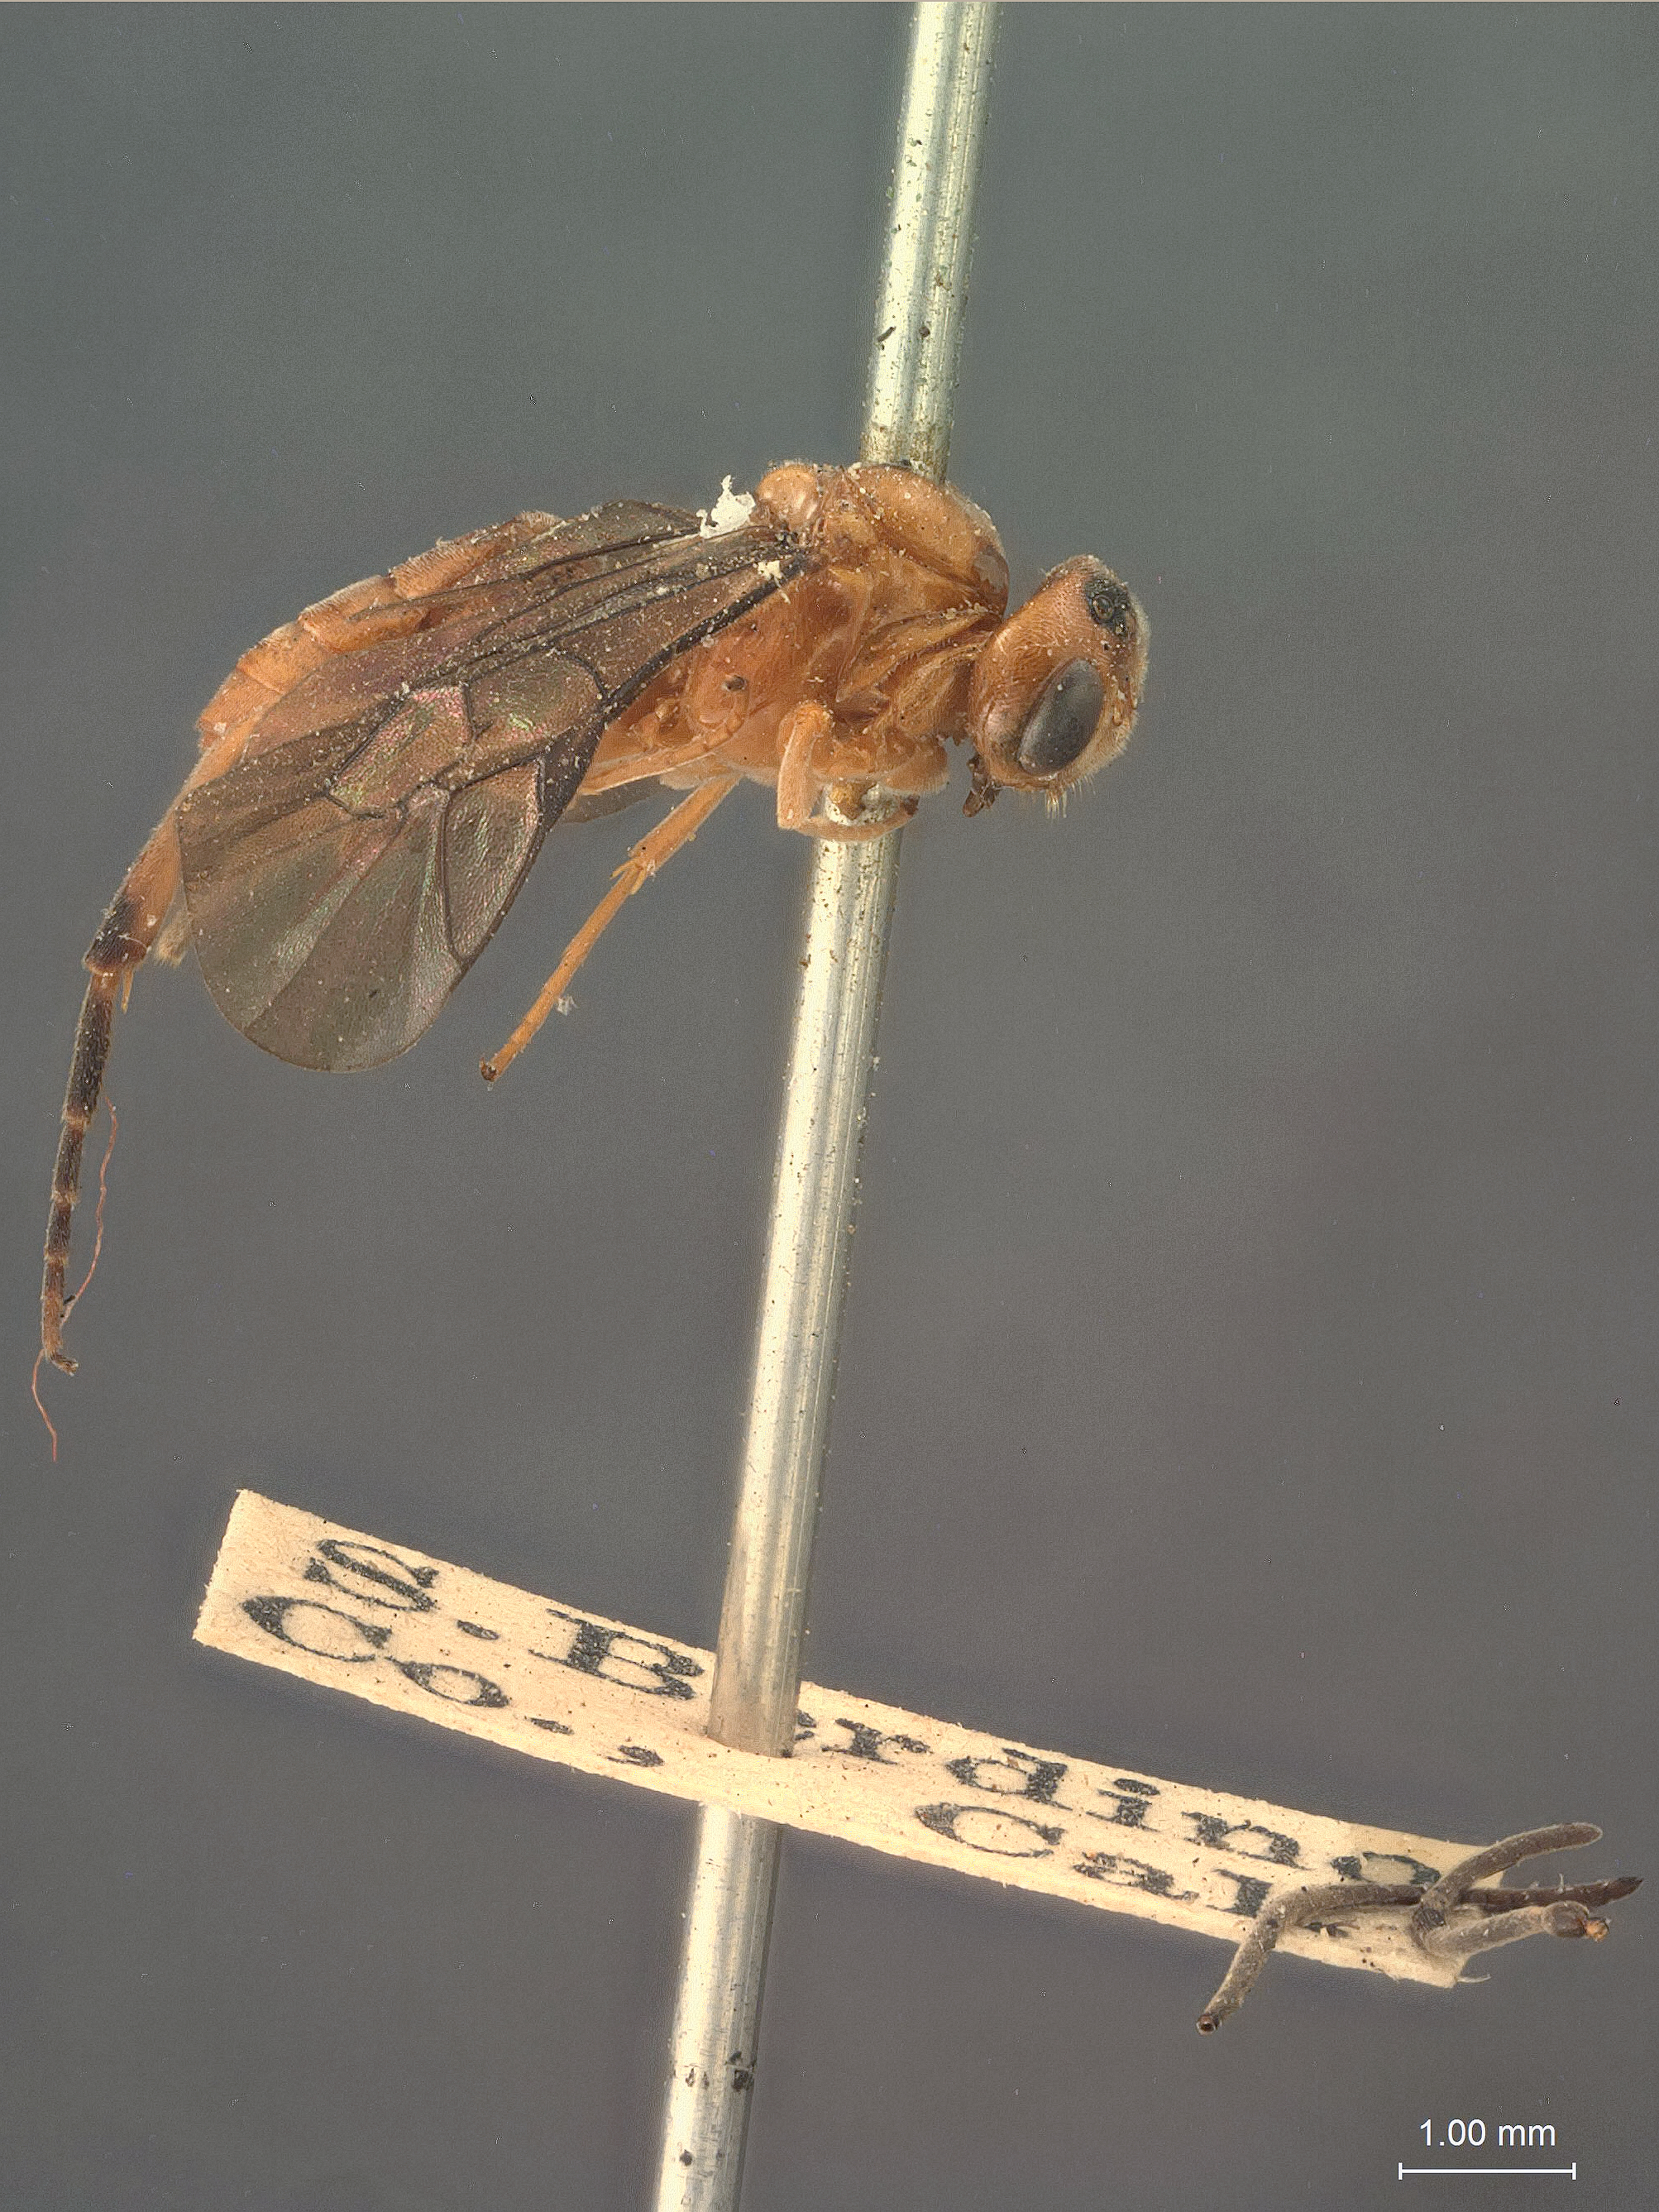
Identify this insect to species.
Boethus alaingens
